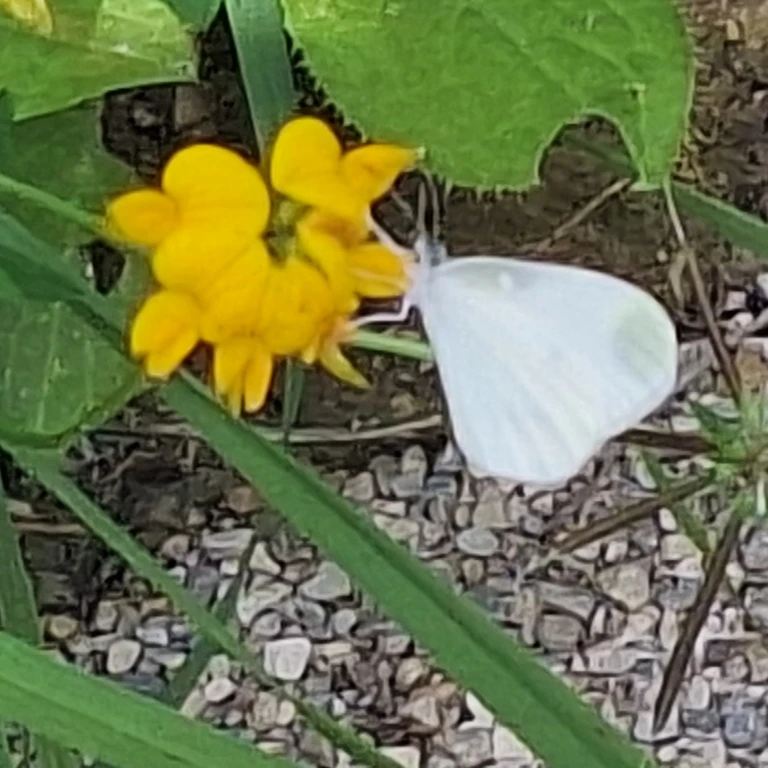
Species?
Leptidea sinapis/juvernica
